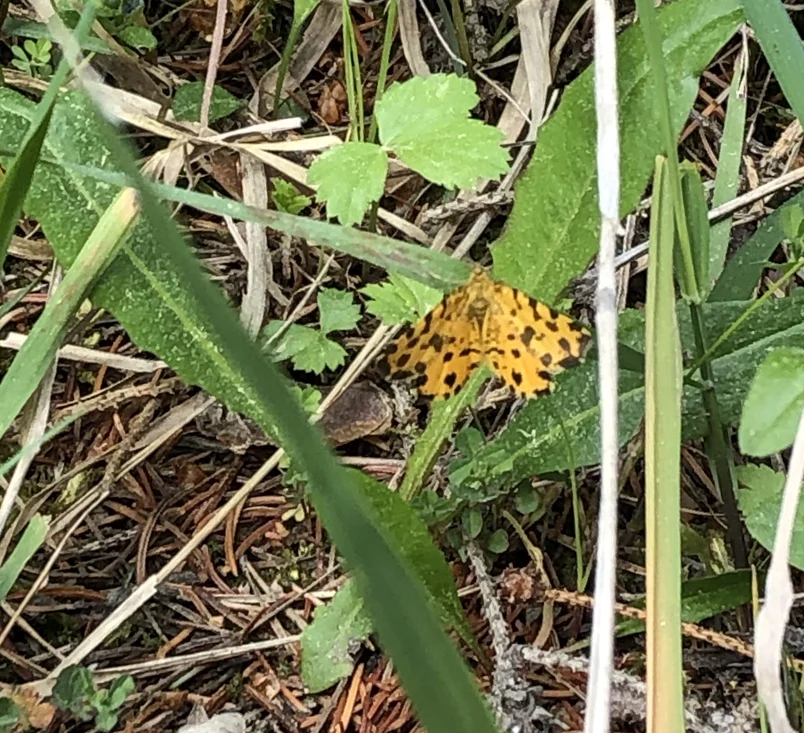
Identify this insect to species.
Pseudopanthera macularia
